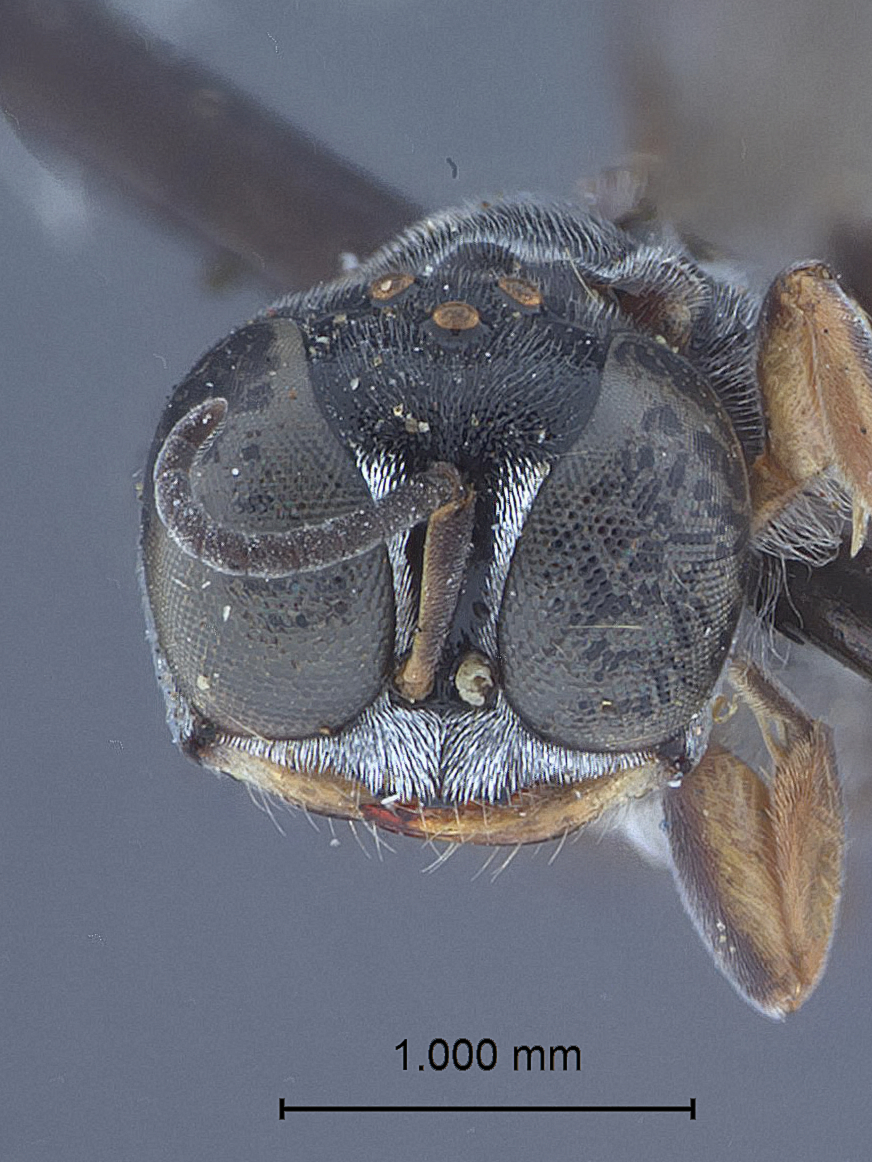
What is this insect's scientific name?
Stenocrabro plesius
